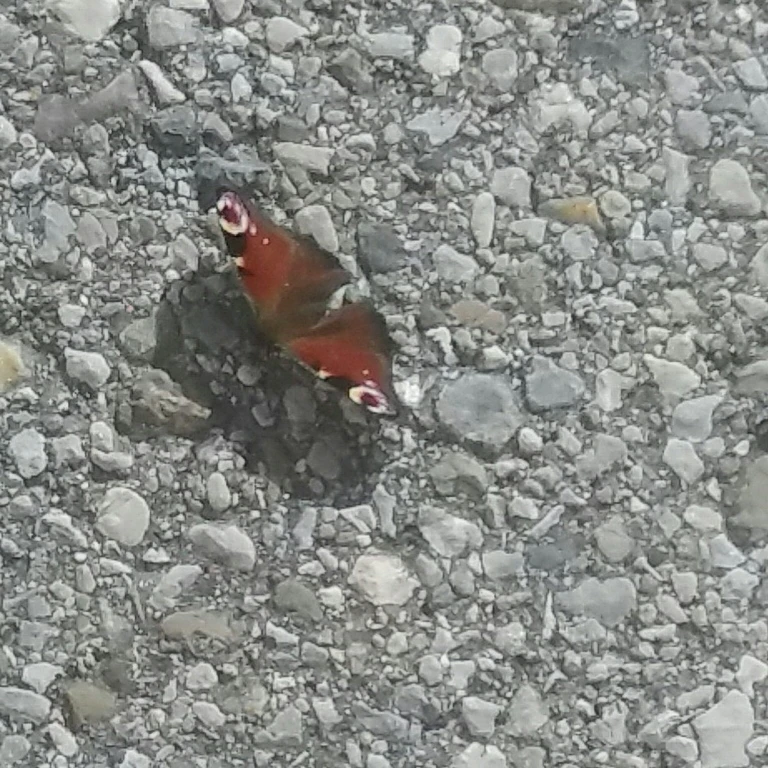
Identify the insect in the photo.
Aglais io
